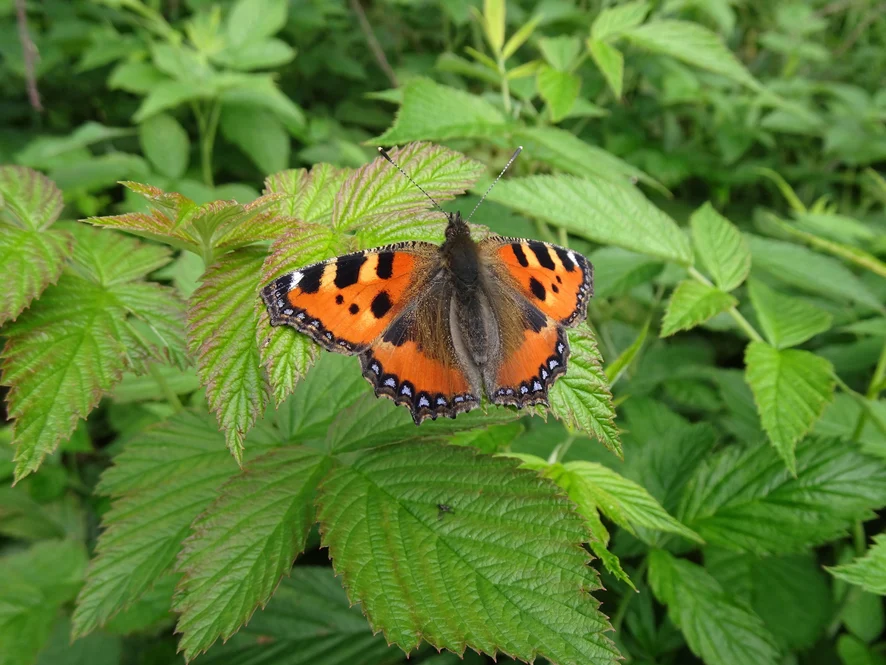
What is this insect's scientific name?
Aglais urticae
